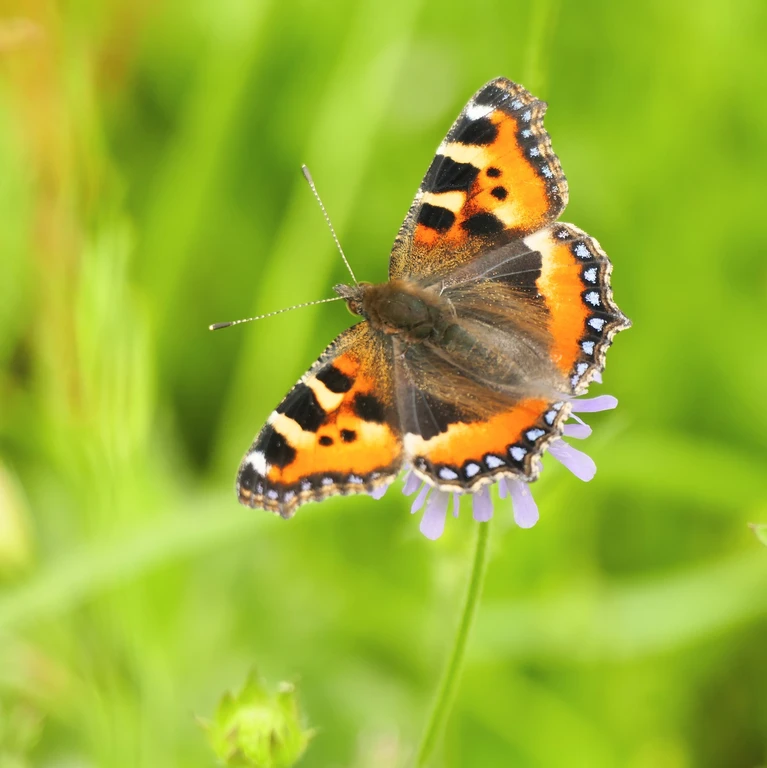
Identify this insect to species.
Aglais urticae
